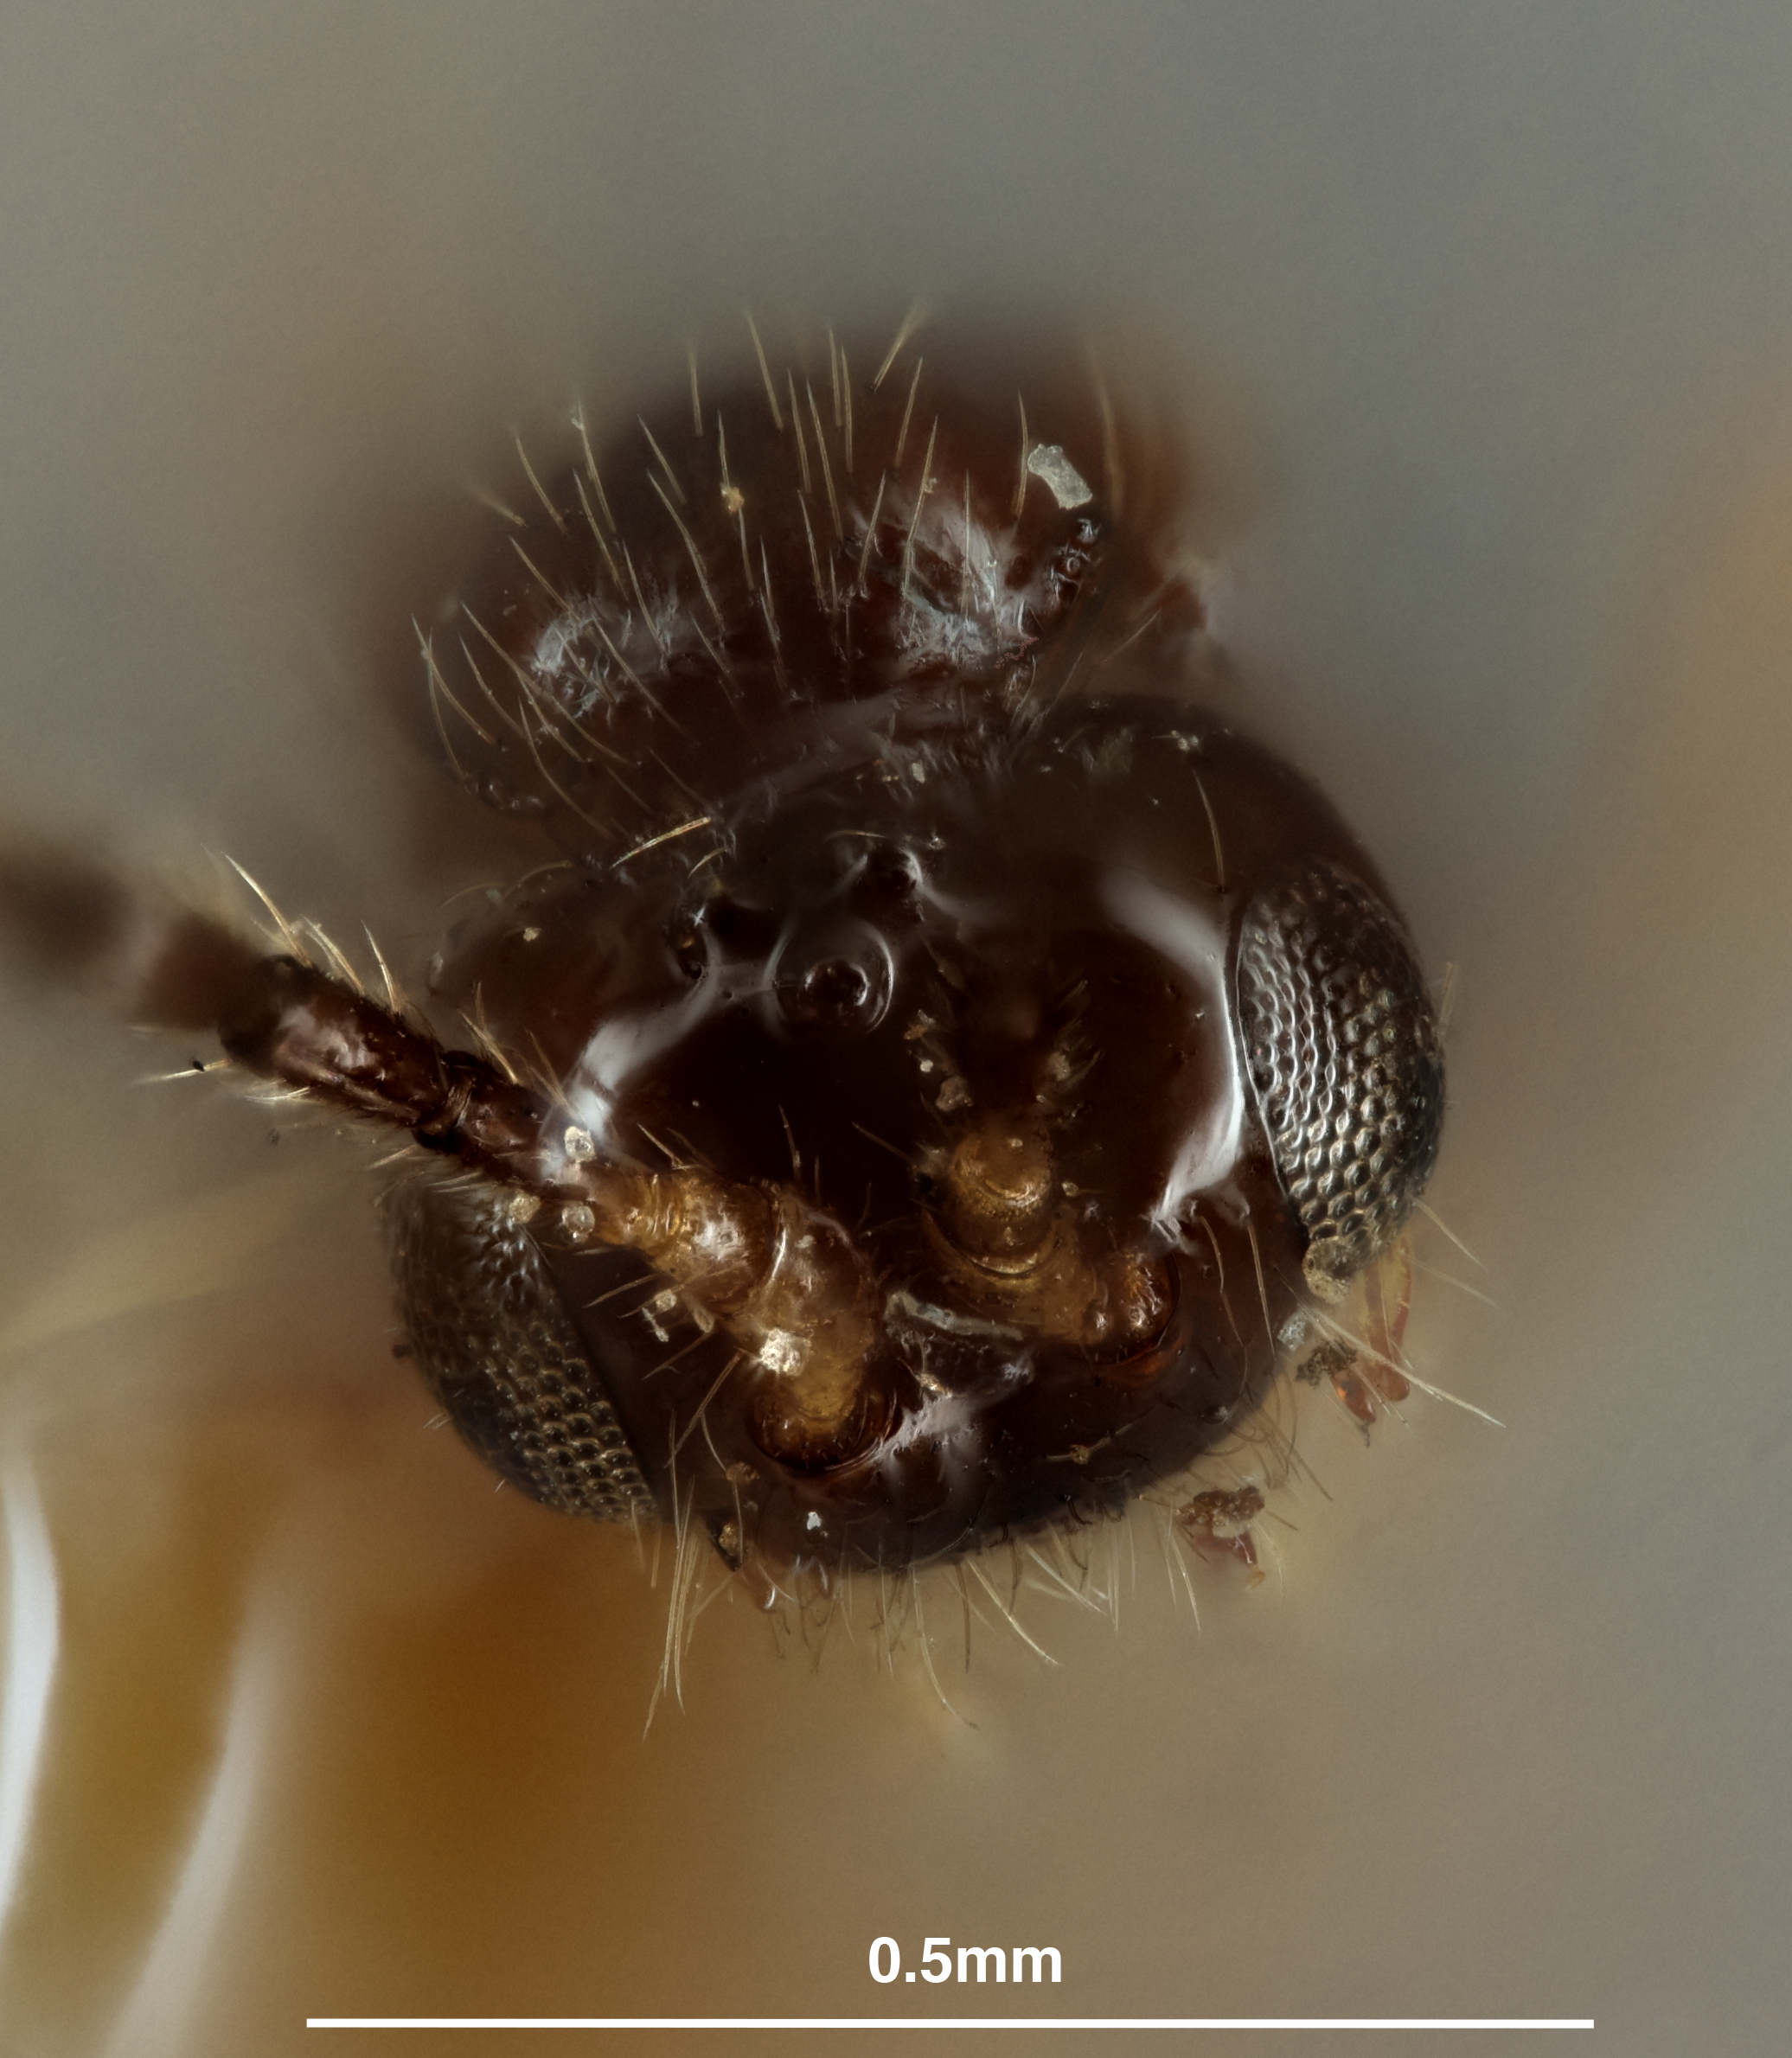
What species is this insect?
Aspilota caudatula
